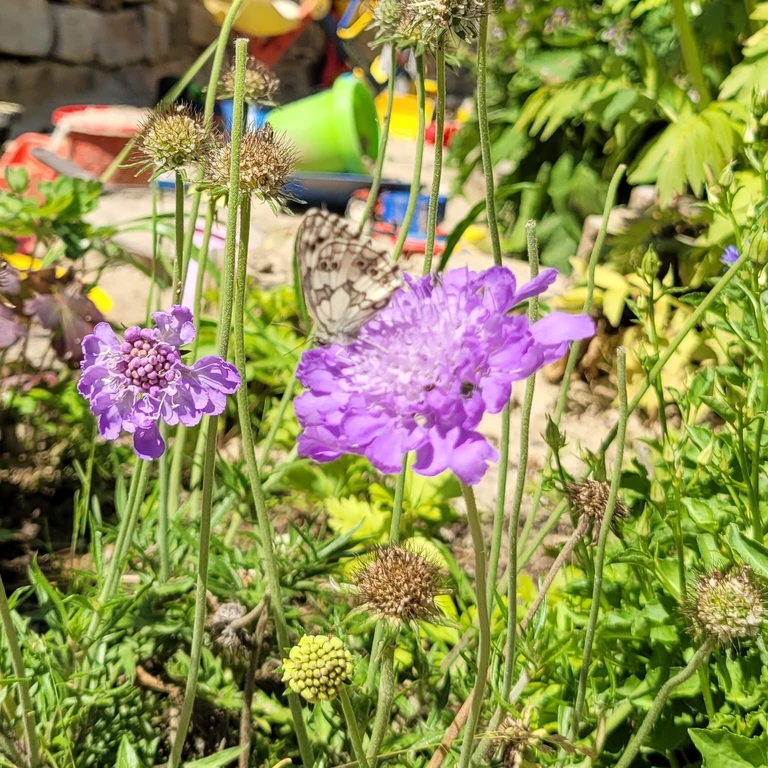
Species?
Melanargia galathea
